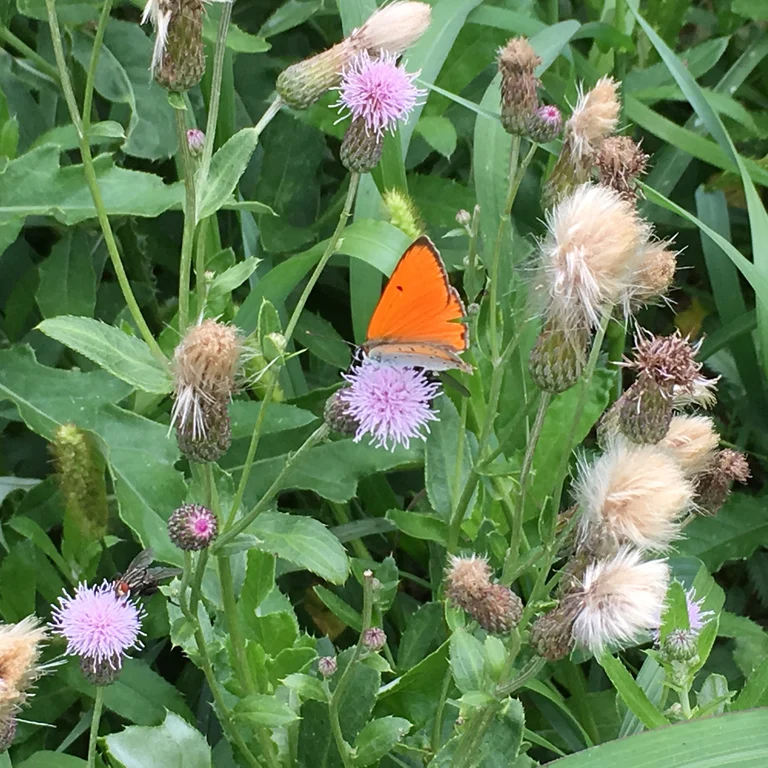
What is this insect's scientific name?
Lycaena dispar
